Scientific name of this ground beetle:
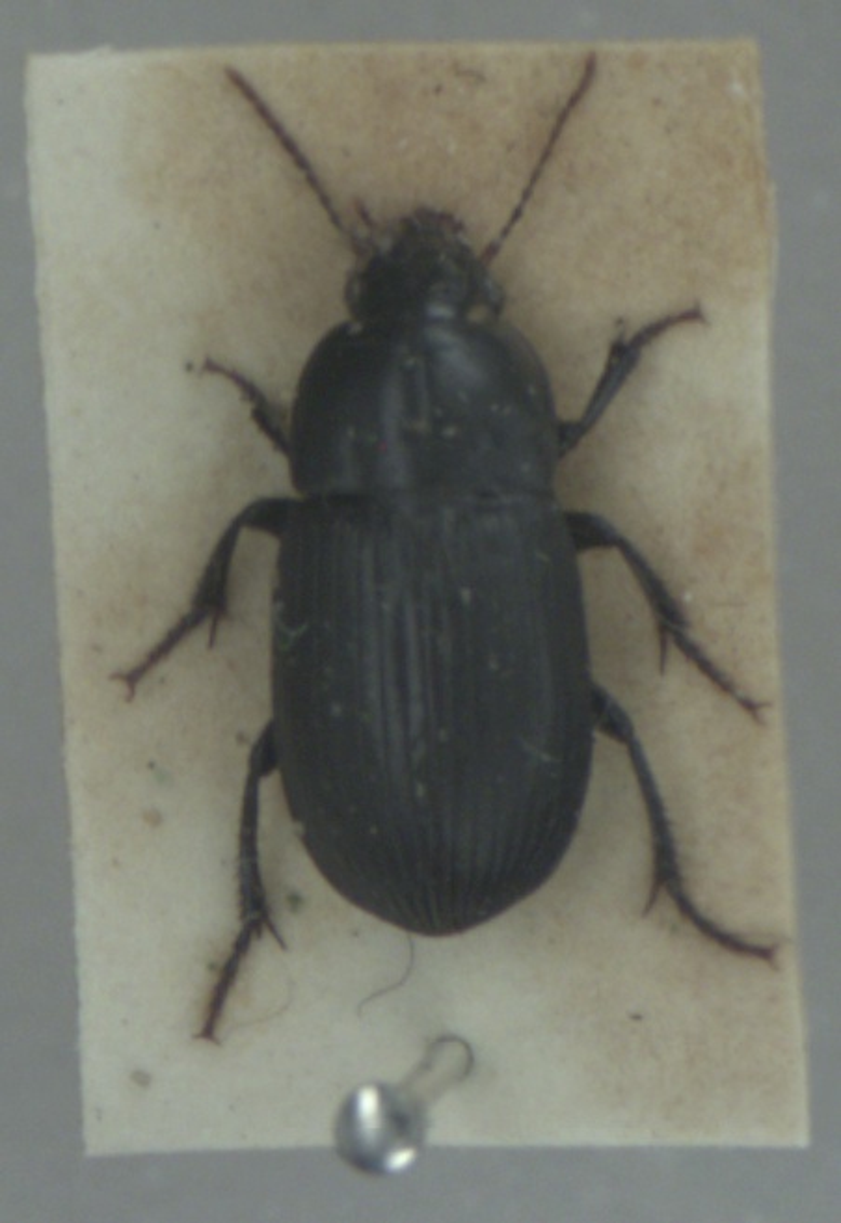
Harpalus serripes
